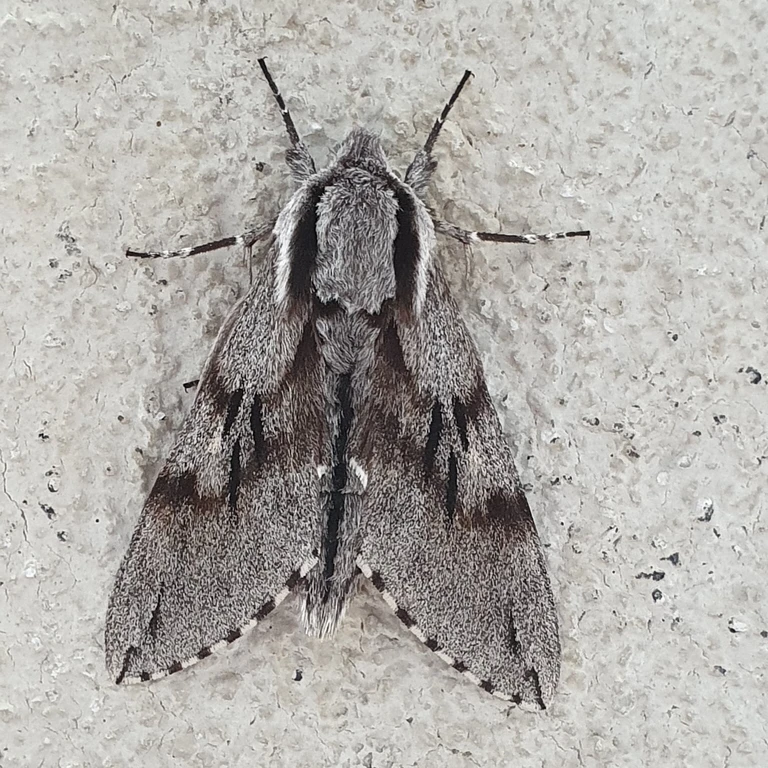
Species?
Sphinx pinastri
